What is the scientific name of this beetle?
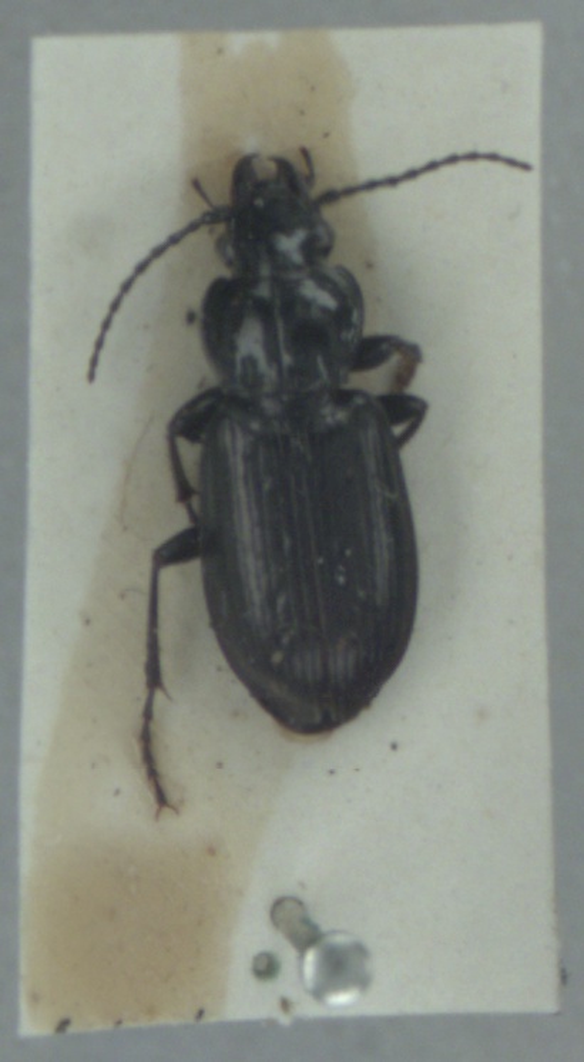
Pterostichus adstrictus
